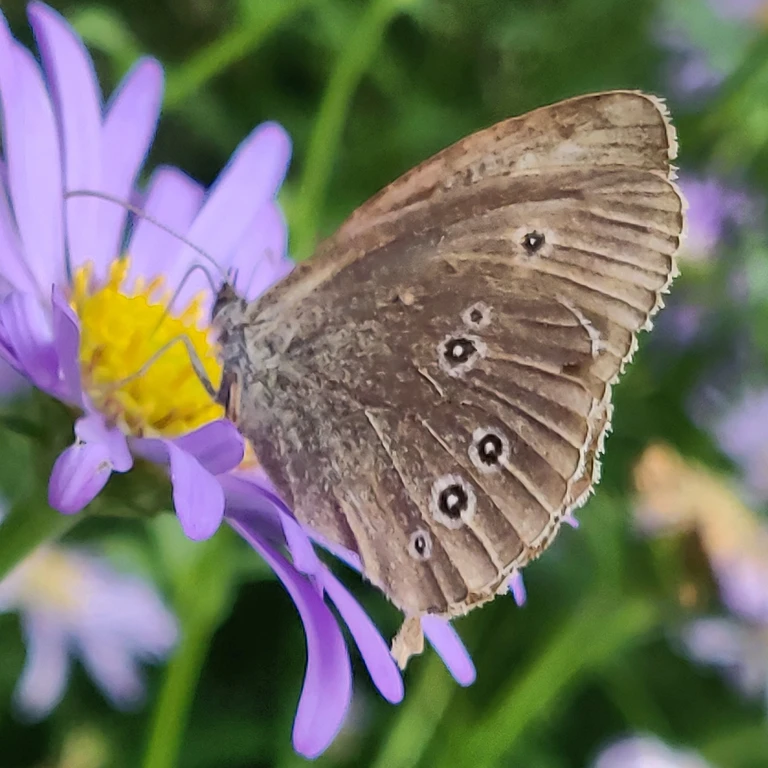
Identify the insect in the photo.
Aphantopus hyperantus
